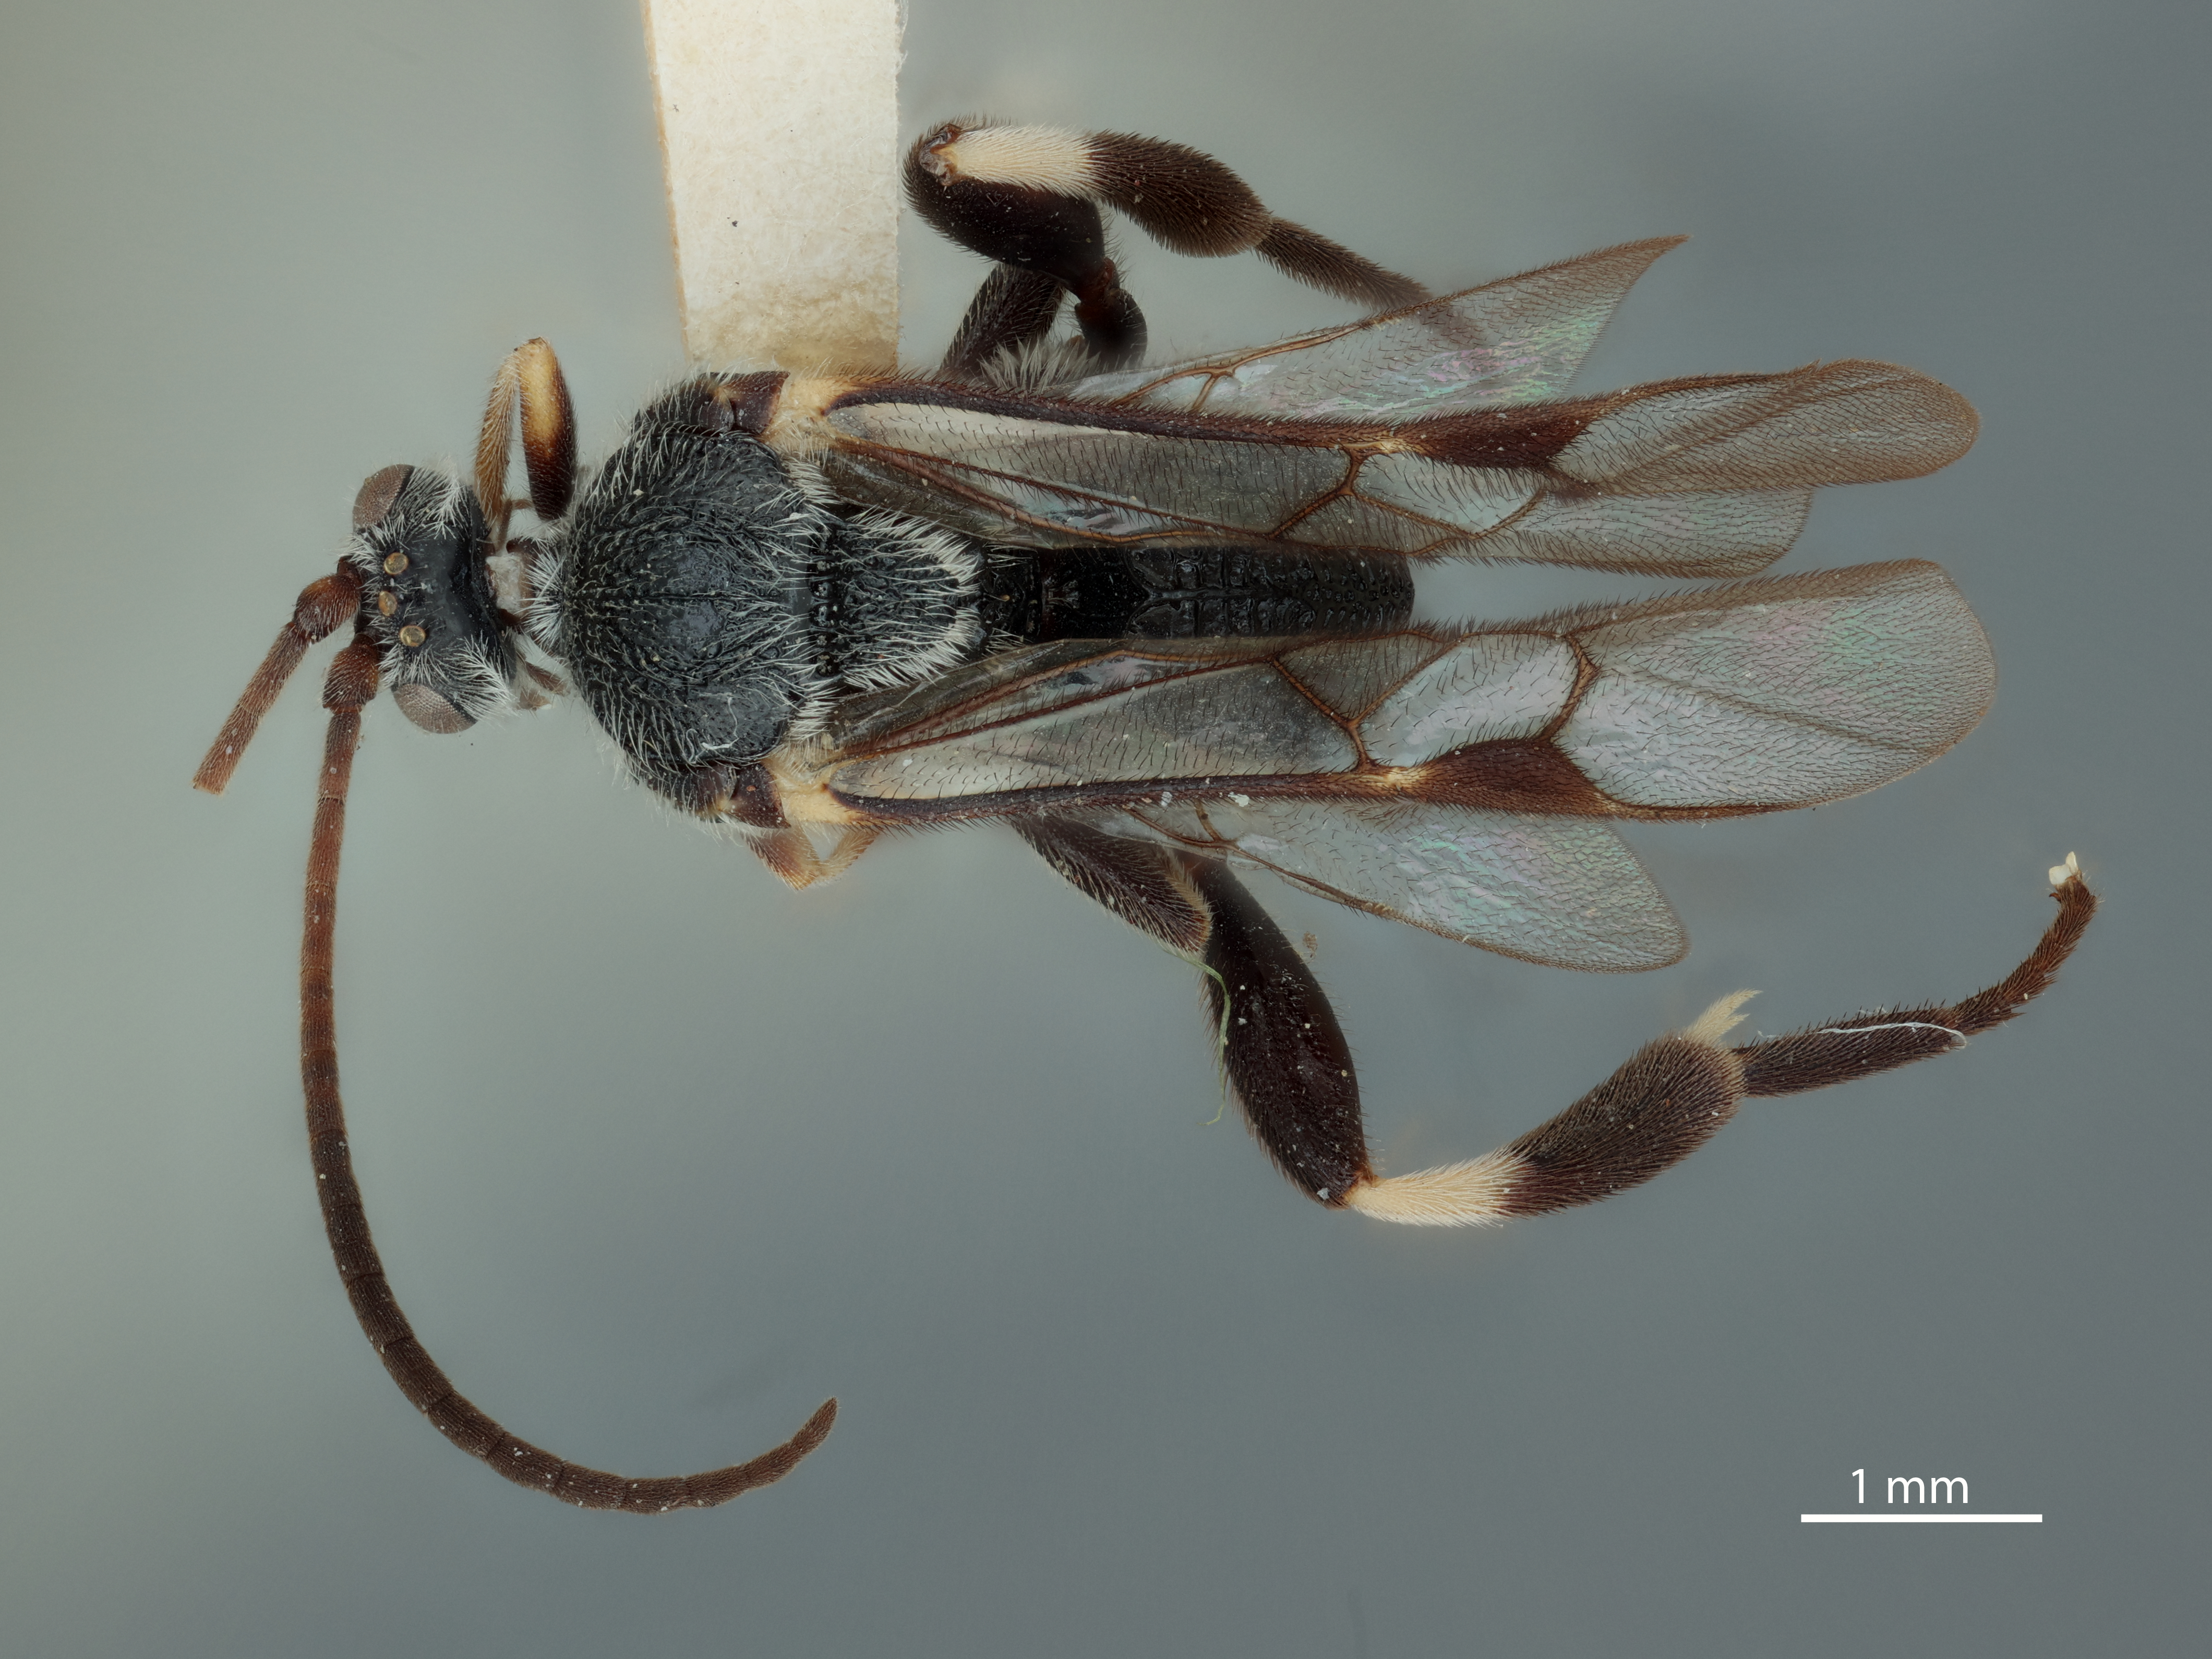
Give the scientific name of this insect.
Fornicia pilosa
